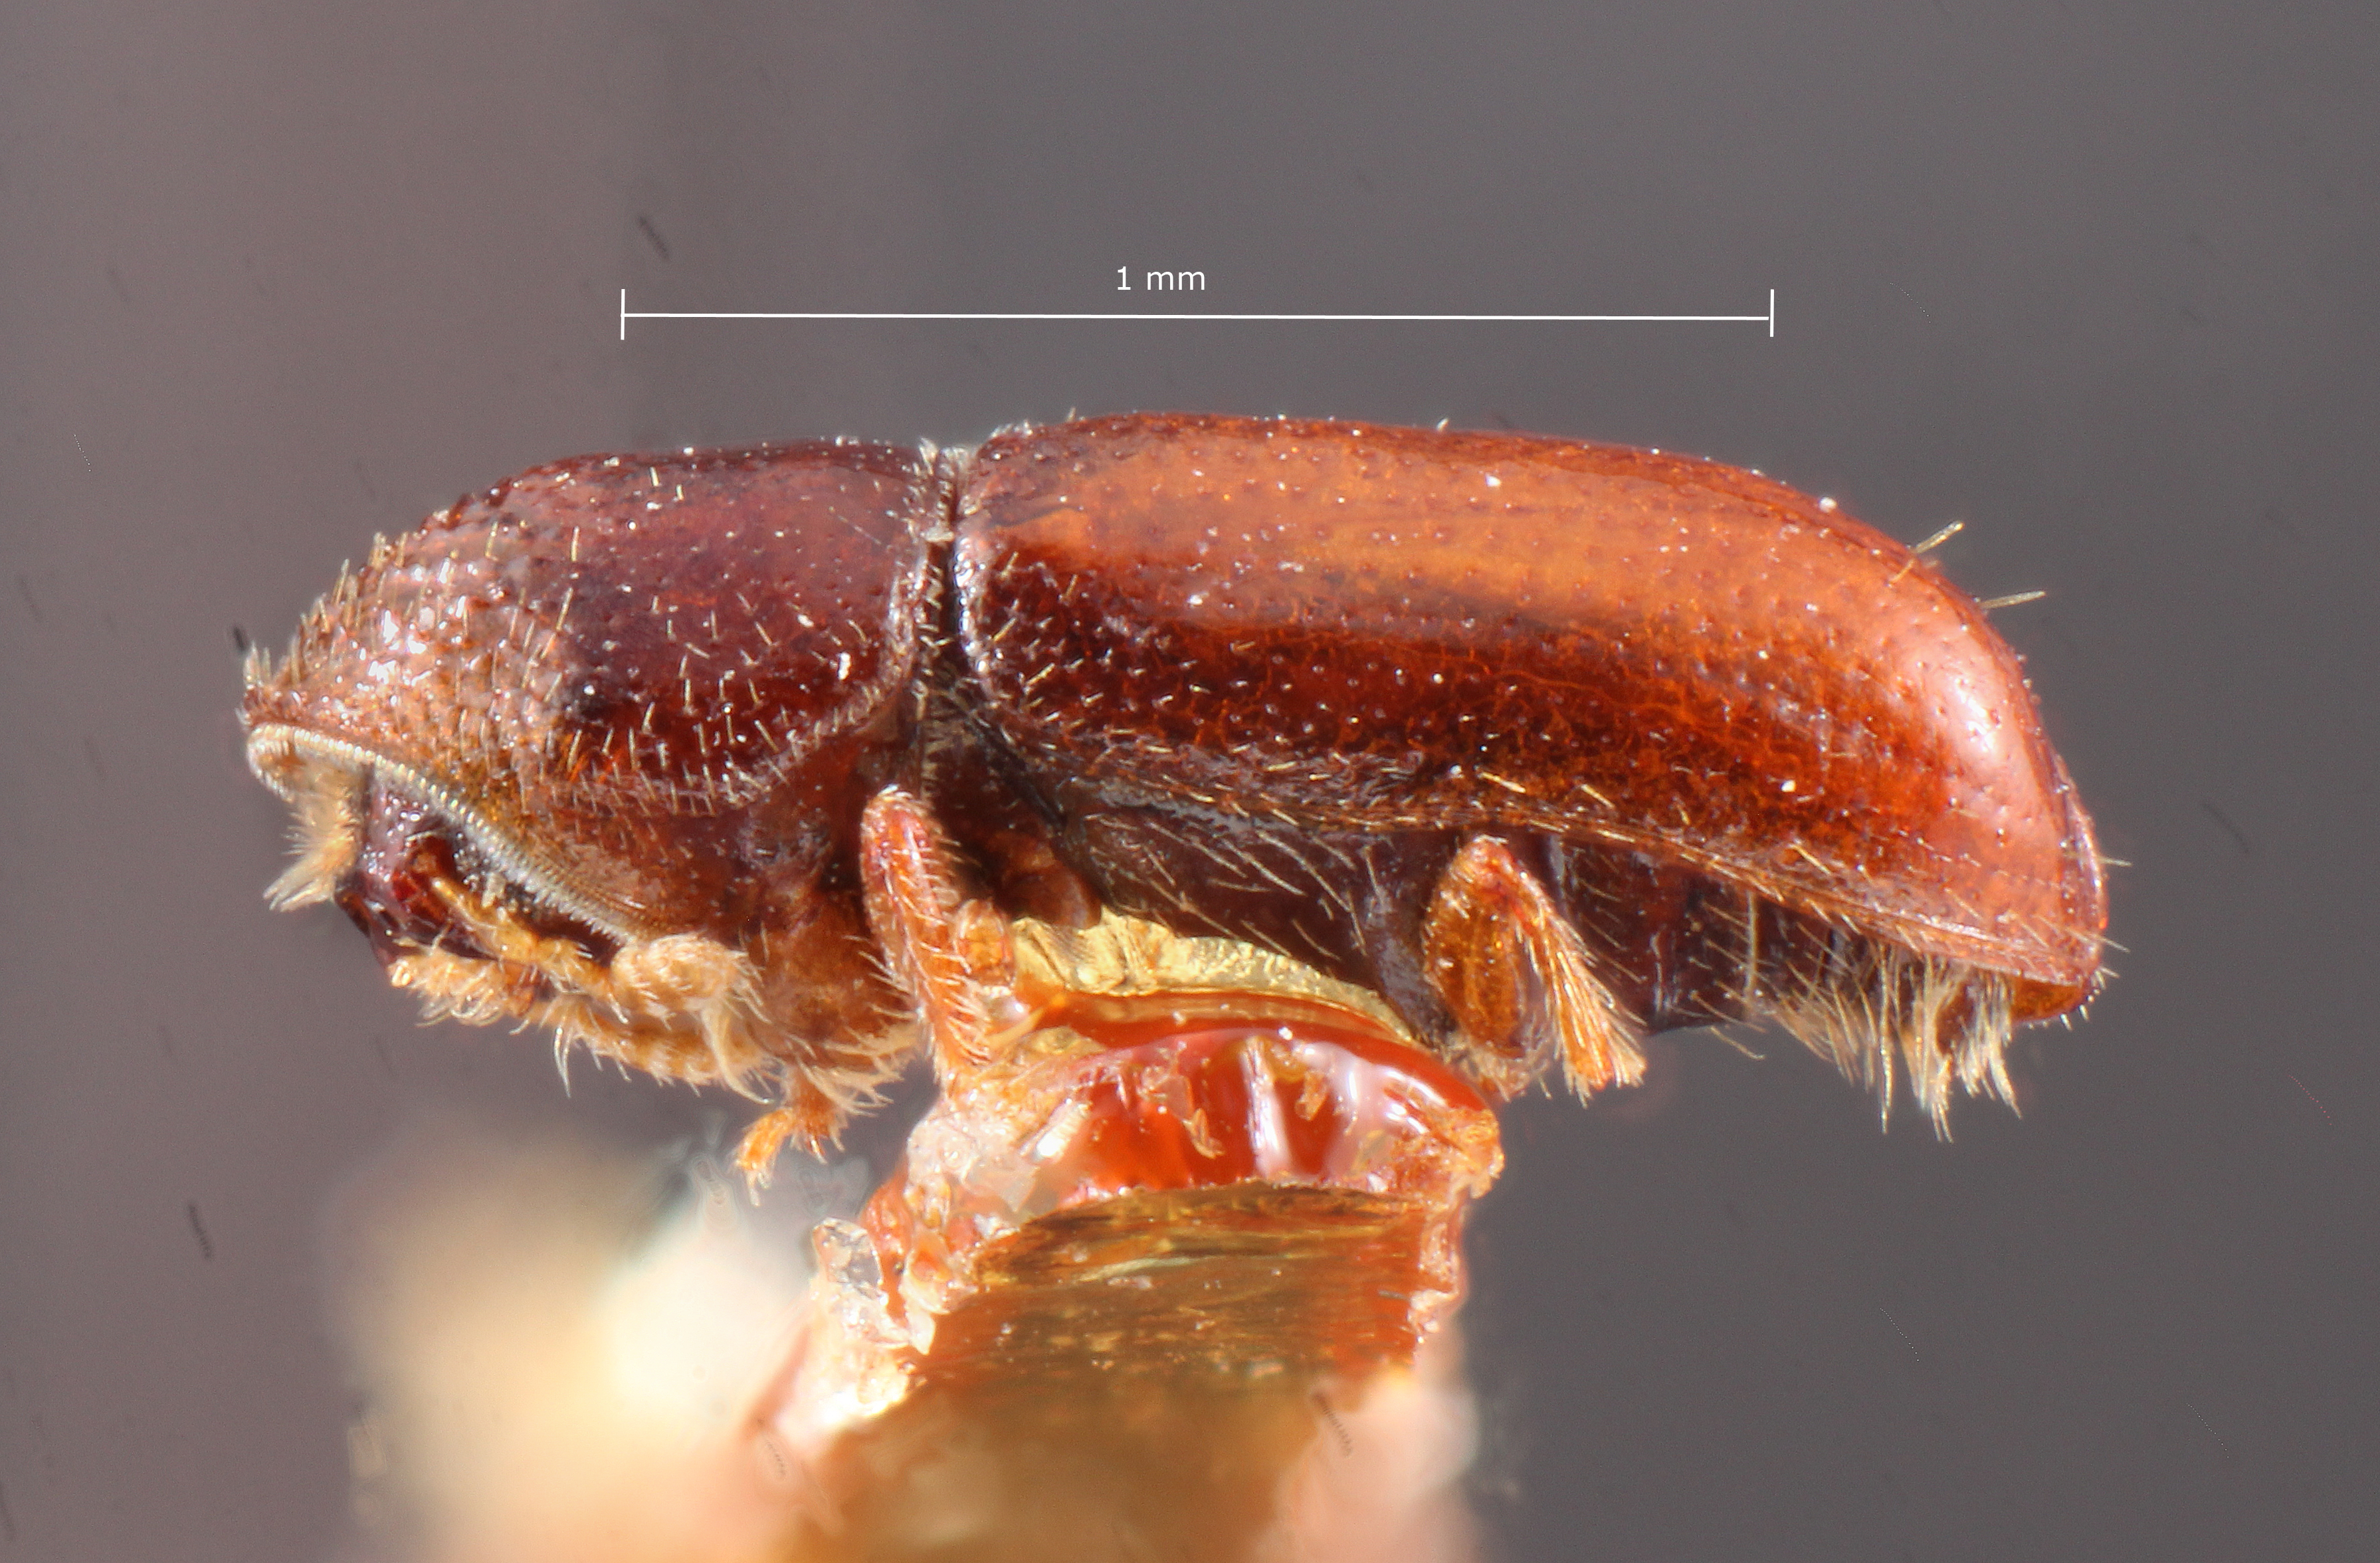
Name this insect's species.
Pityophthorus shepardi
